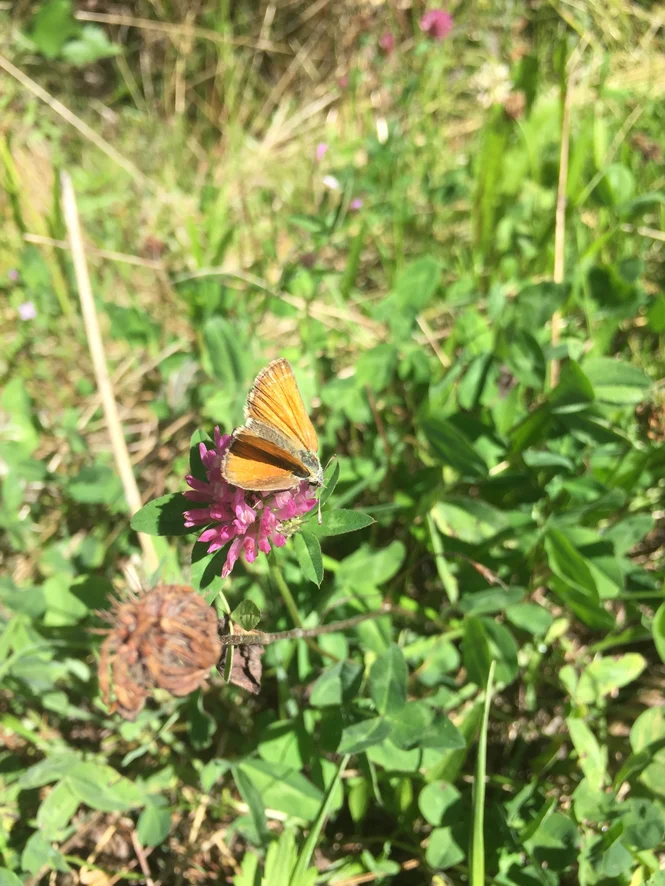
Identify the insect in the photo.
Thymelicus sylvestris
